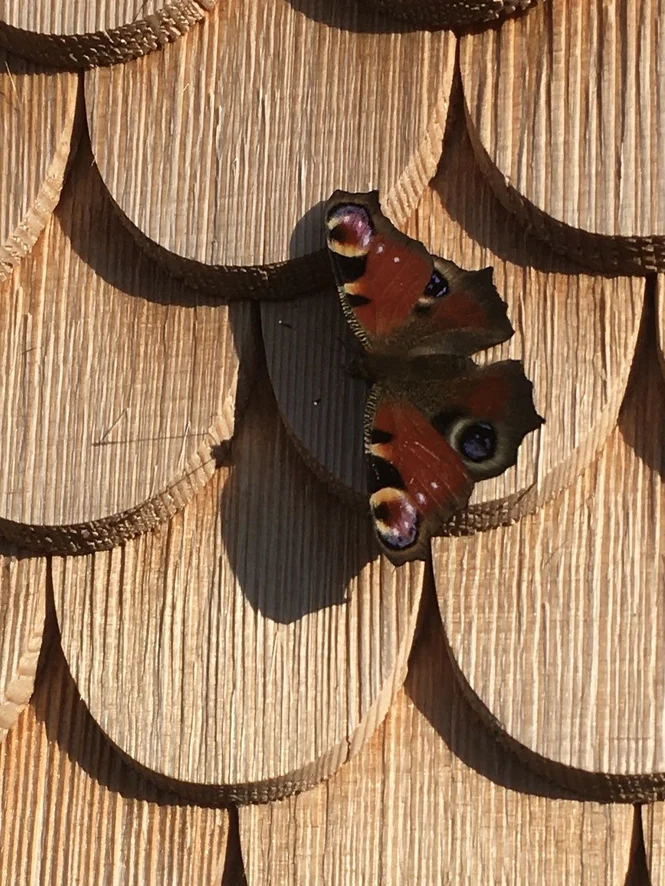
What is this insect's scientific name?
Aglais io
